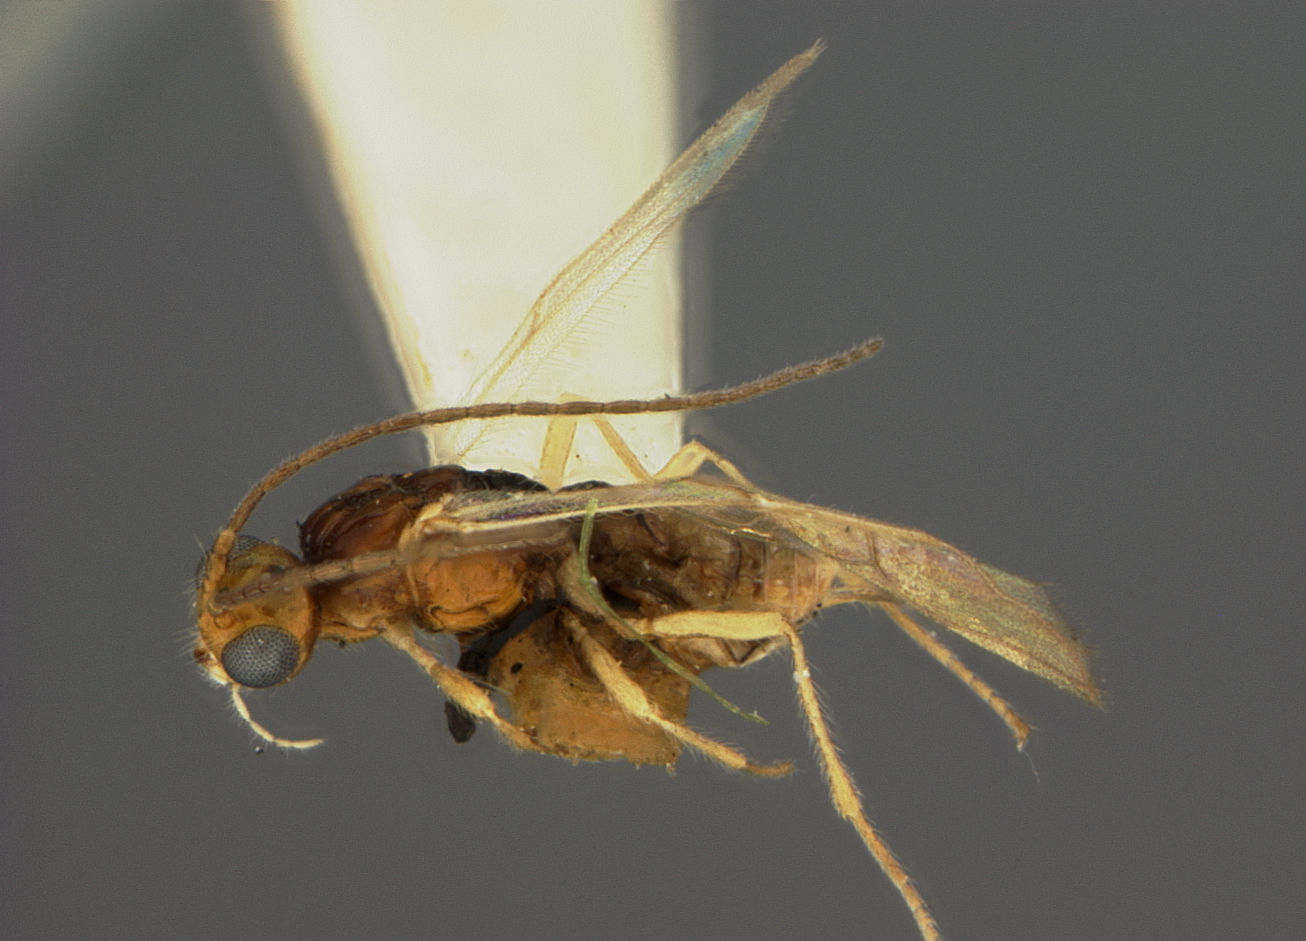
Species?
Hormius albipes
